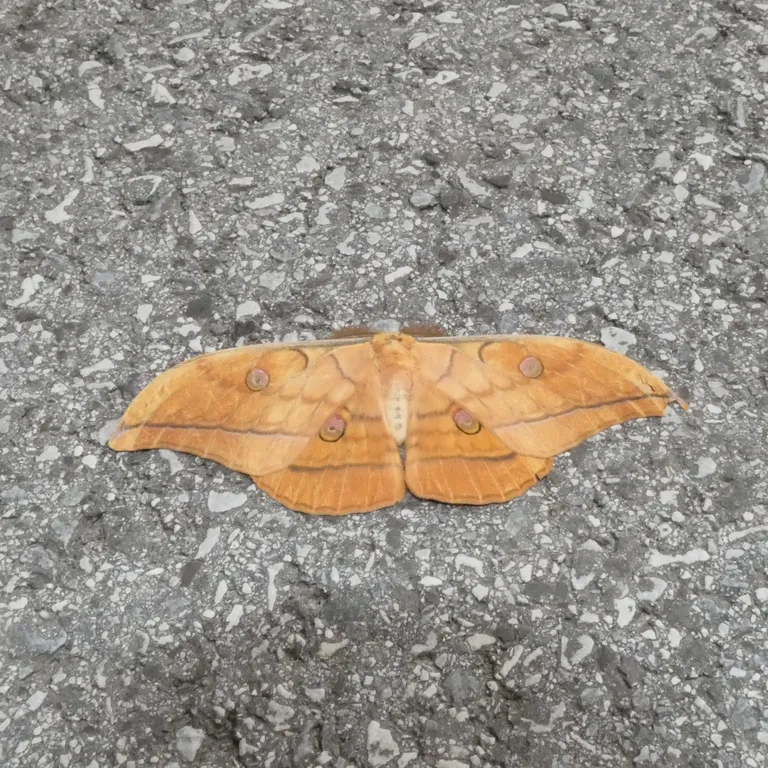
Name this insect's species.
Antheraea yamamai
